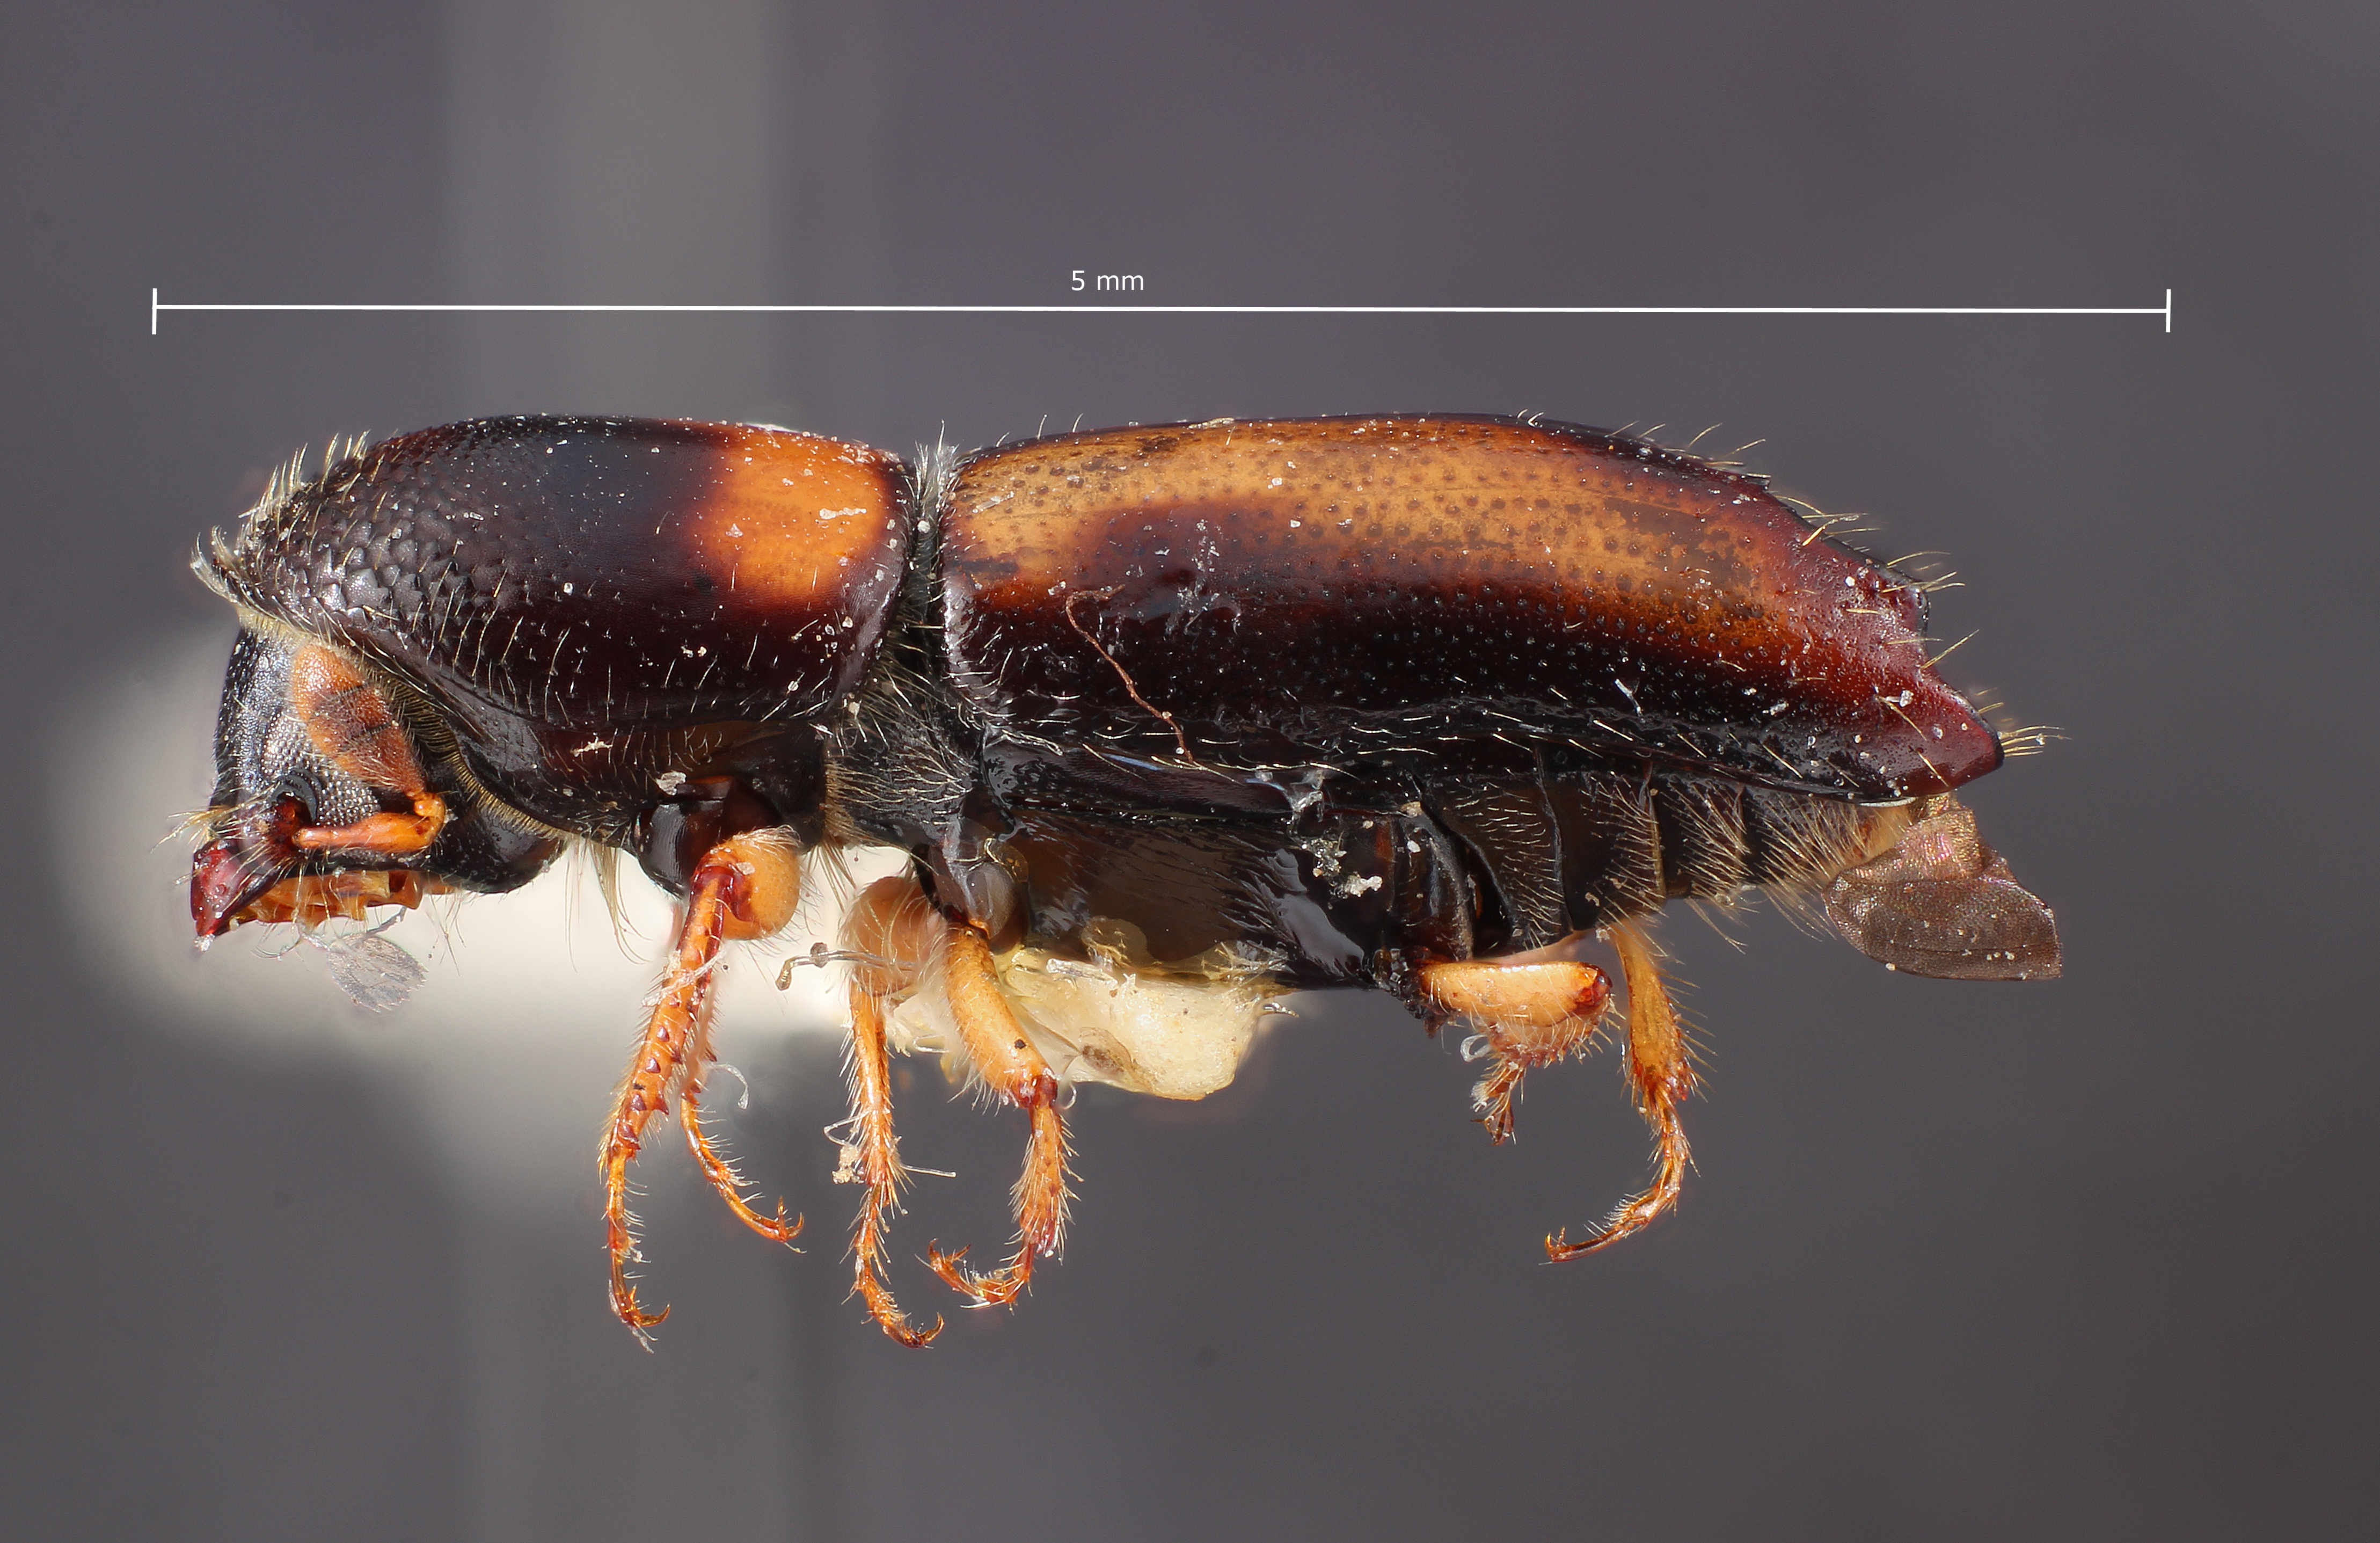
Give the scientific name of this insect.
Monarthrum intermedium
